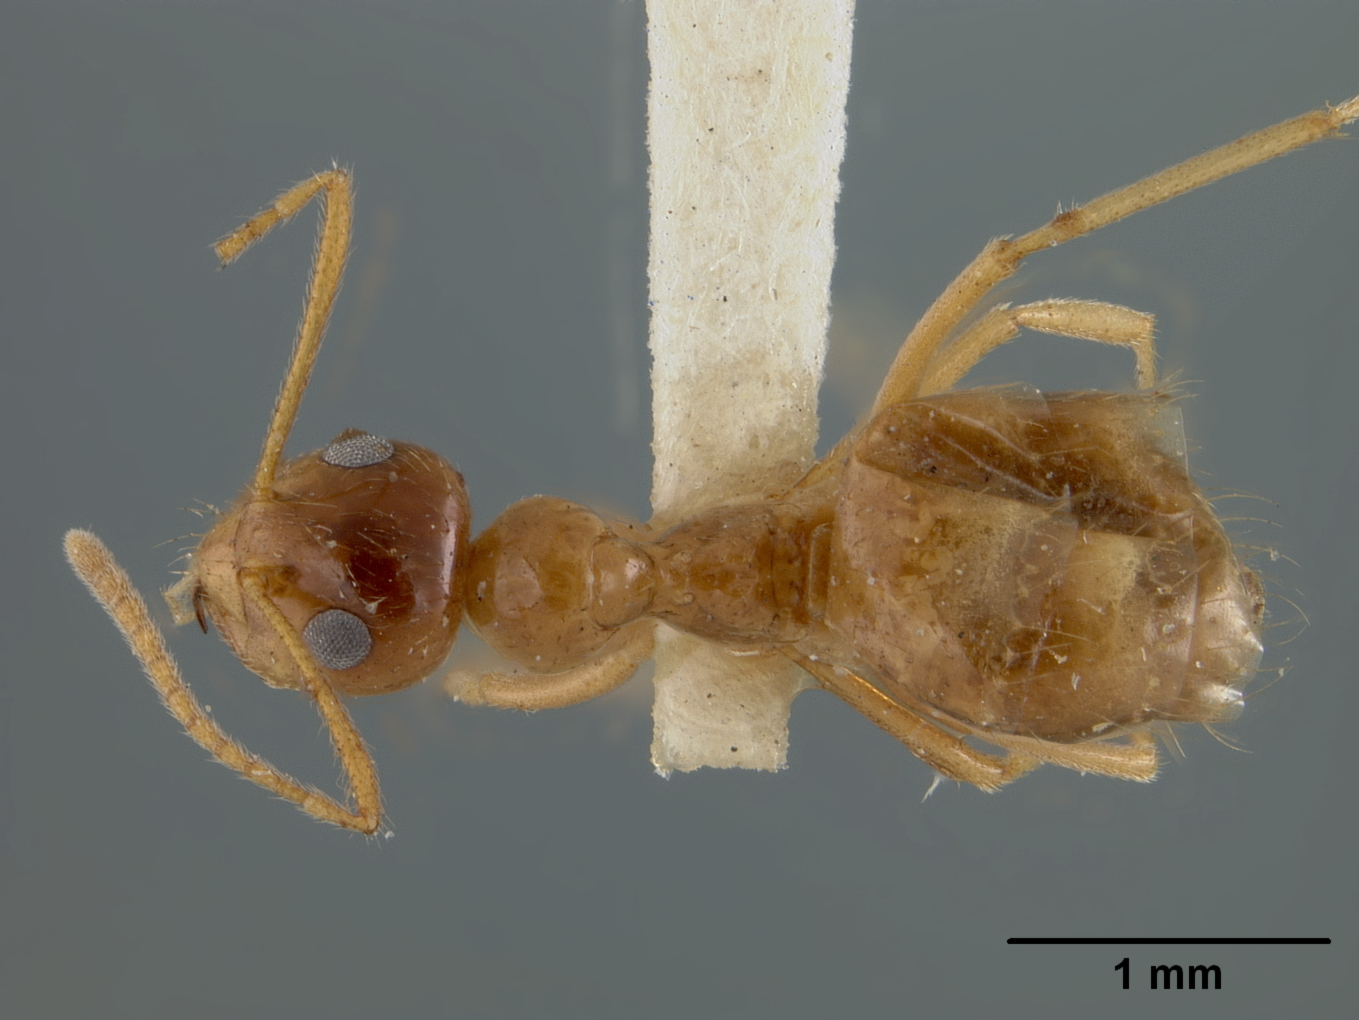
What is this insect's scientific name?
Prenolepis imparis
